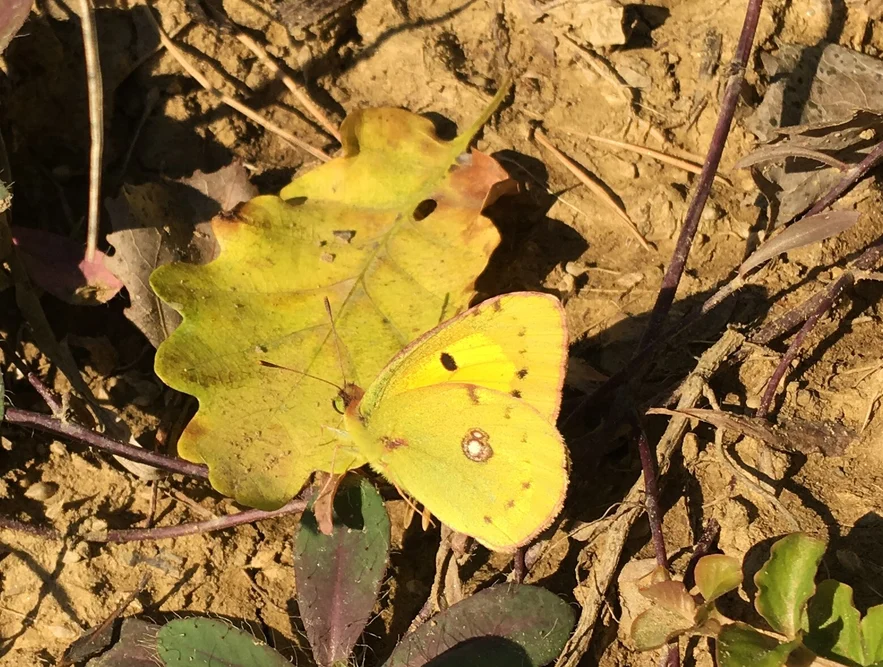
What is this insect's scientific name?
Colias croceus
